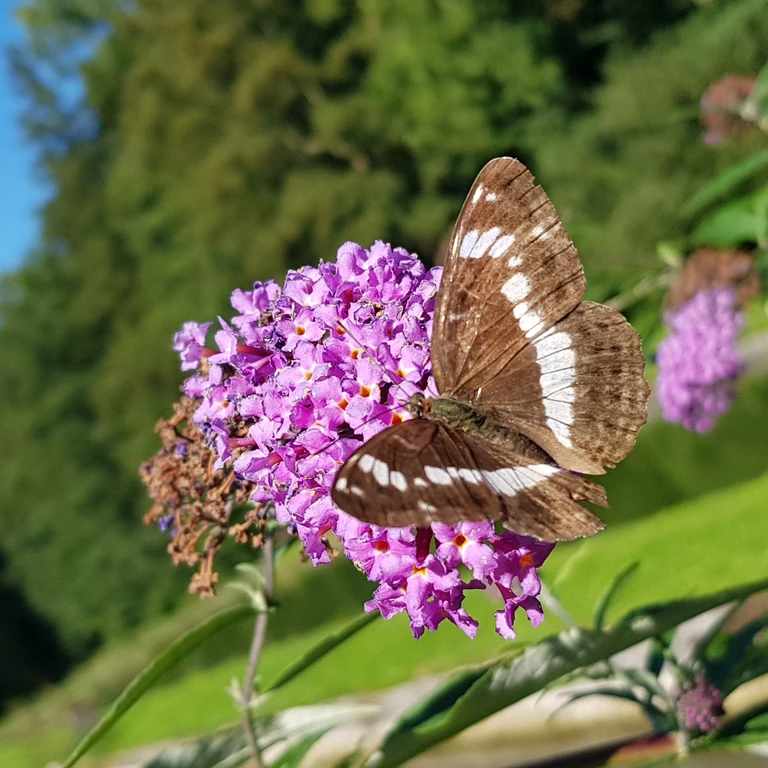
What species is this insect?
Limenitis camilla (also Ladoga camilla)
